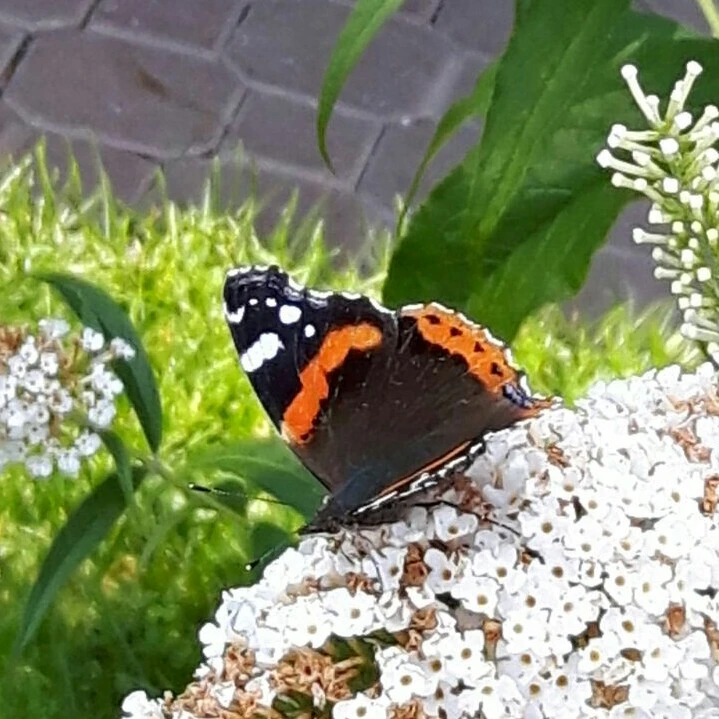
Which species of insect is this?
Vanessa atalanta
